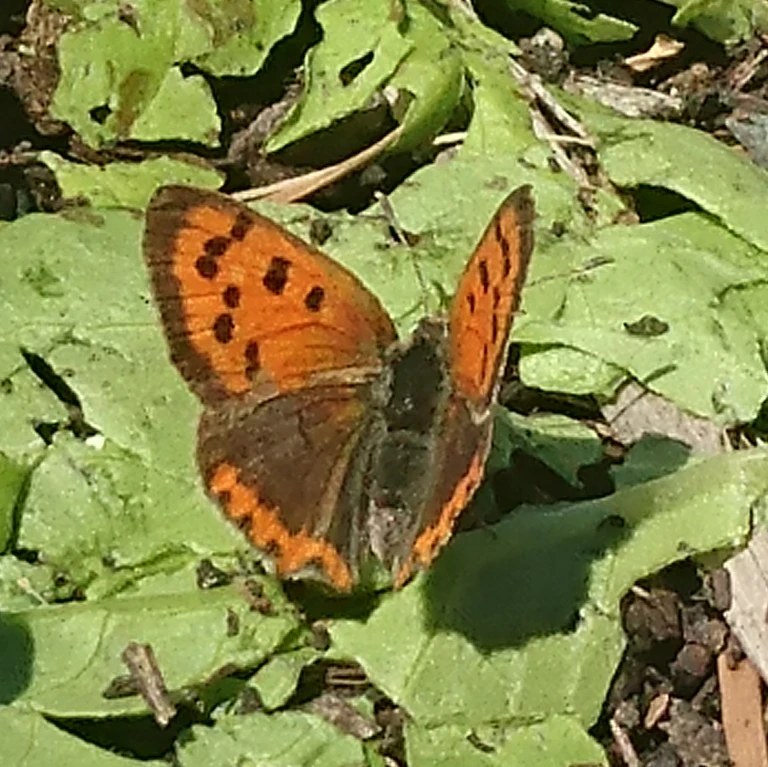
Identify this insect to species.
Lycaena phlaeas
